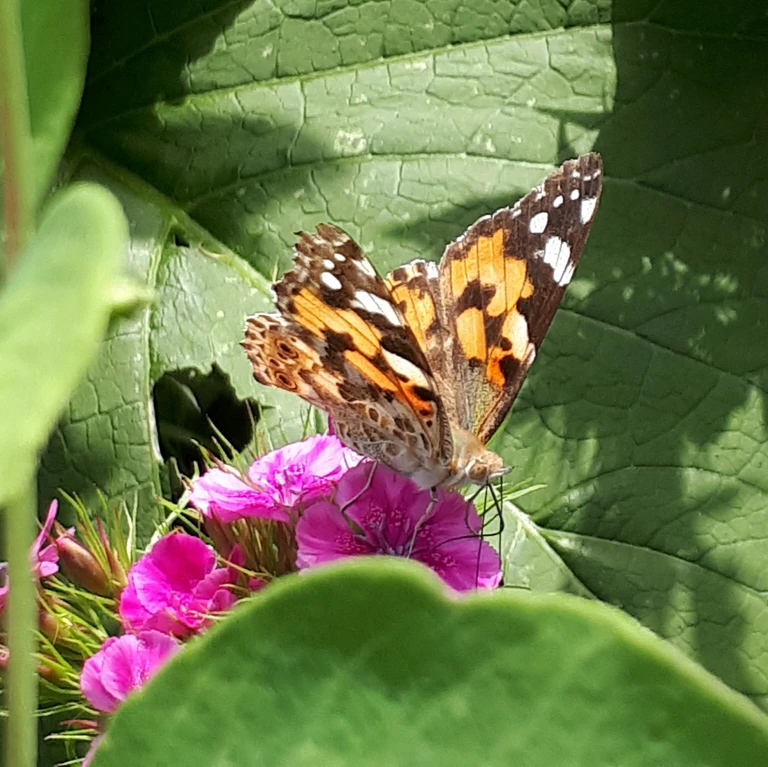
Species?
Vanessa cardui
